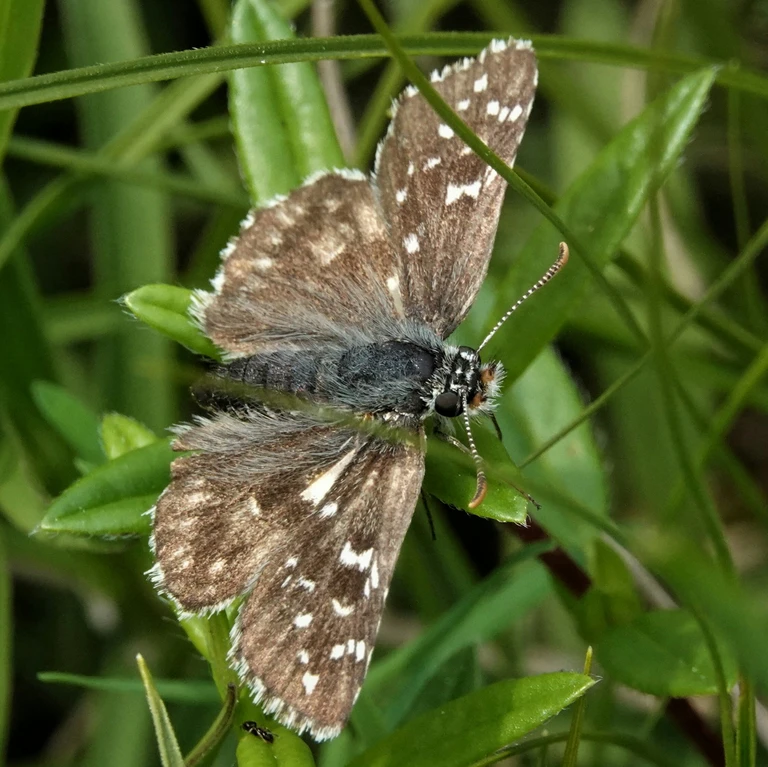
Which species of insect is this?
Pyrgus armoricanus
